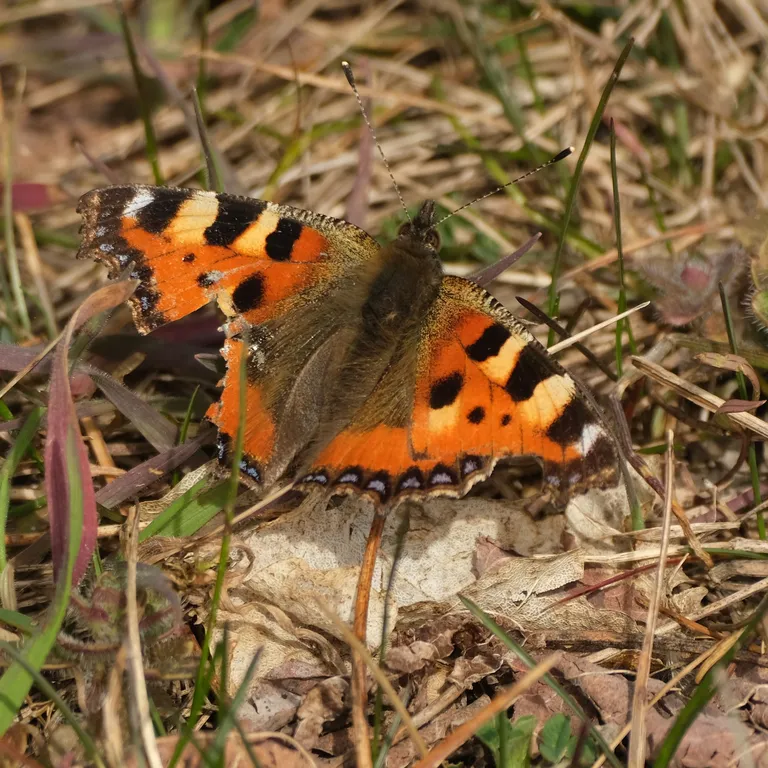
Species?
Aglais urticae
